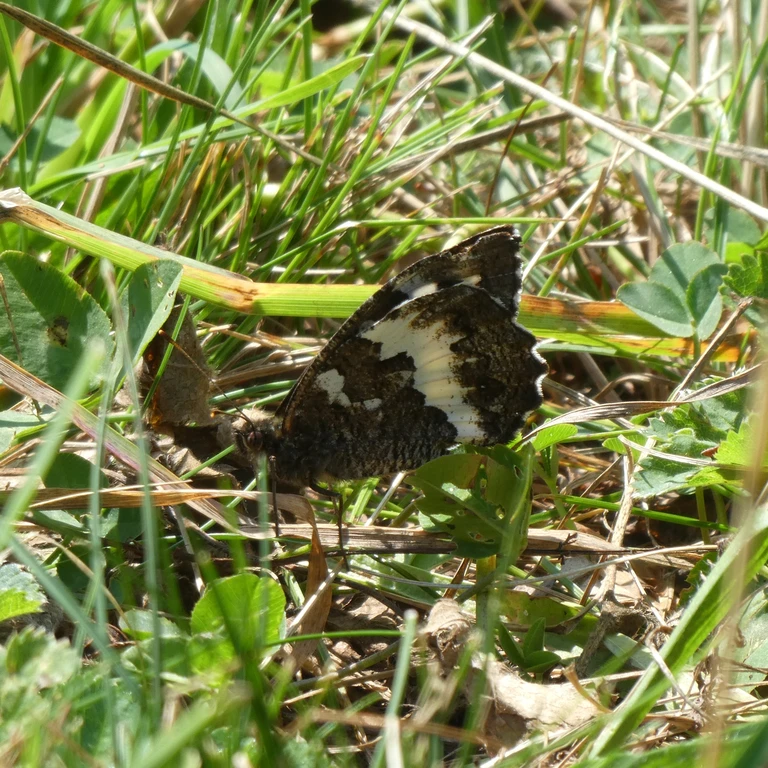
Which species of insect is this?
Brintesia circe
